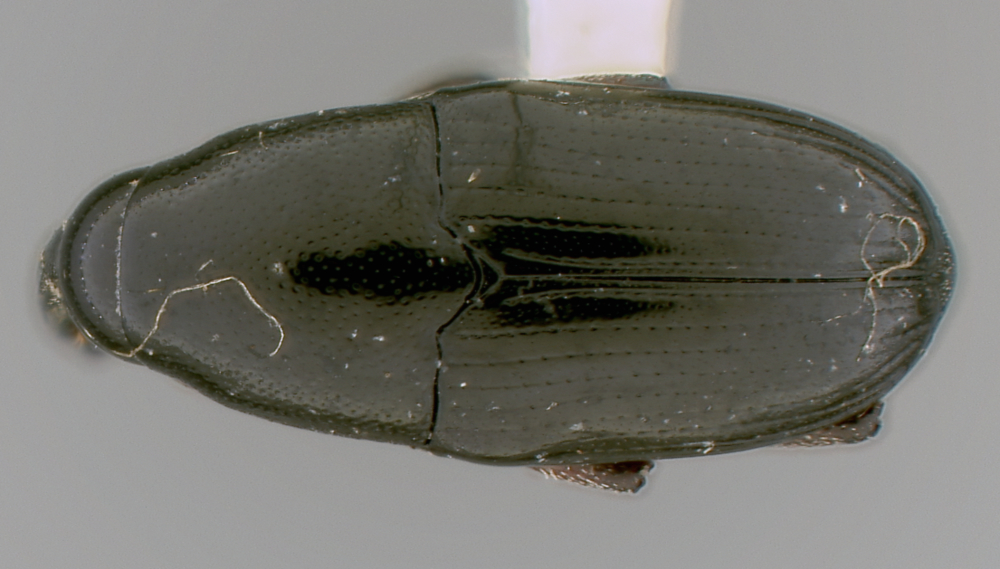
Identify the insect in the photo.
Loboderes parvulus
